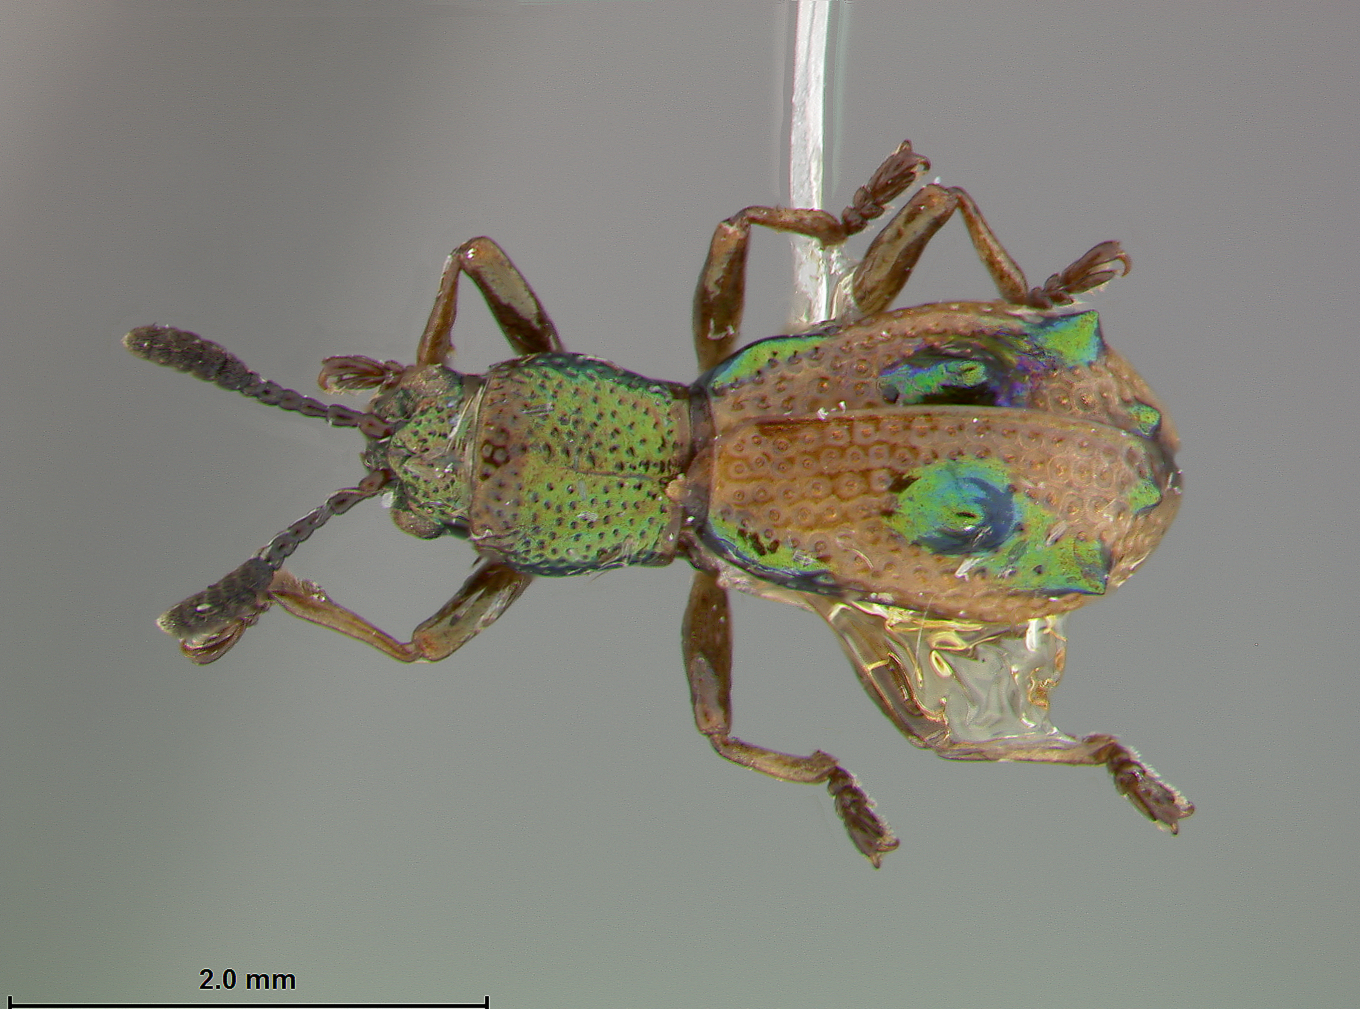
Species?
Cubispa turquino
